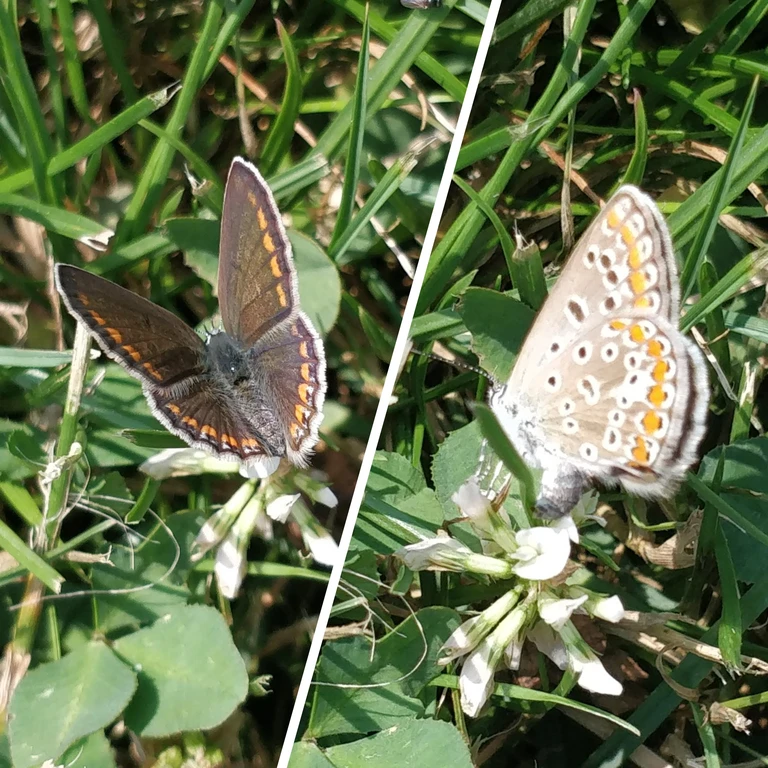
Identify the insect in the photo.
Polyommatus icarus
